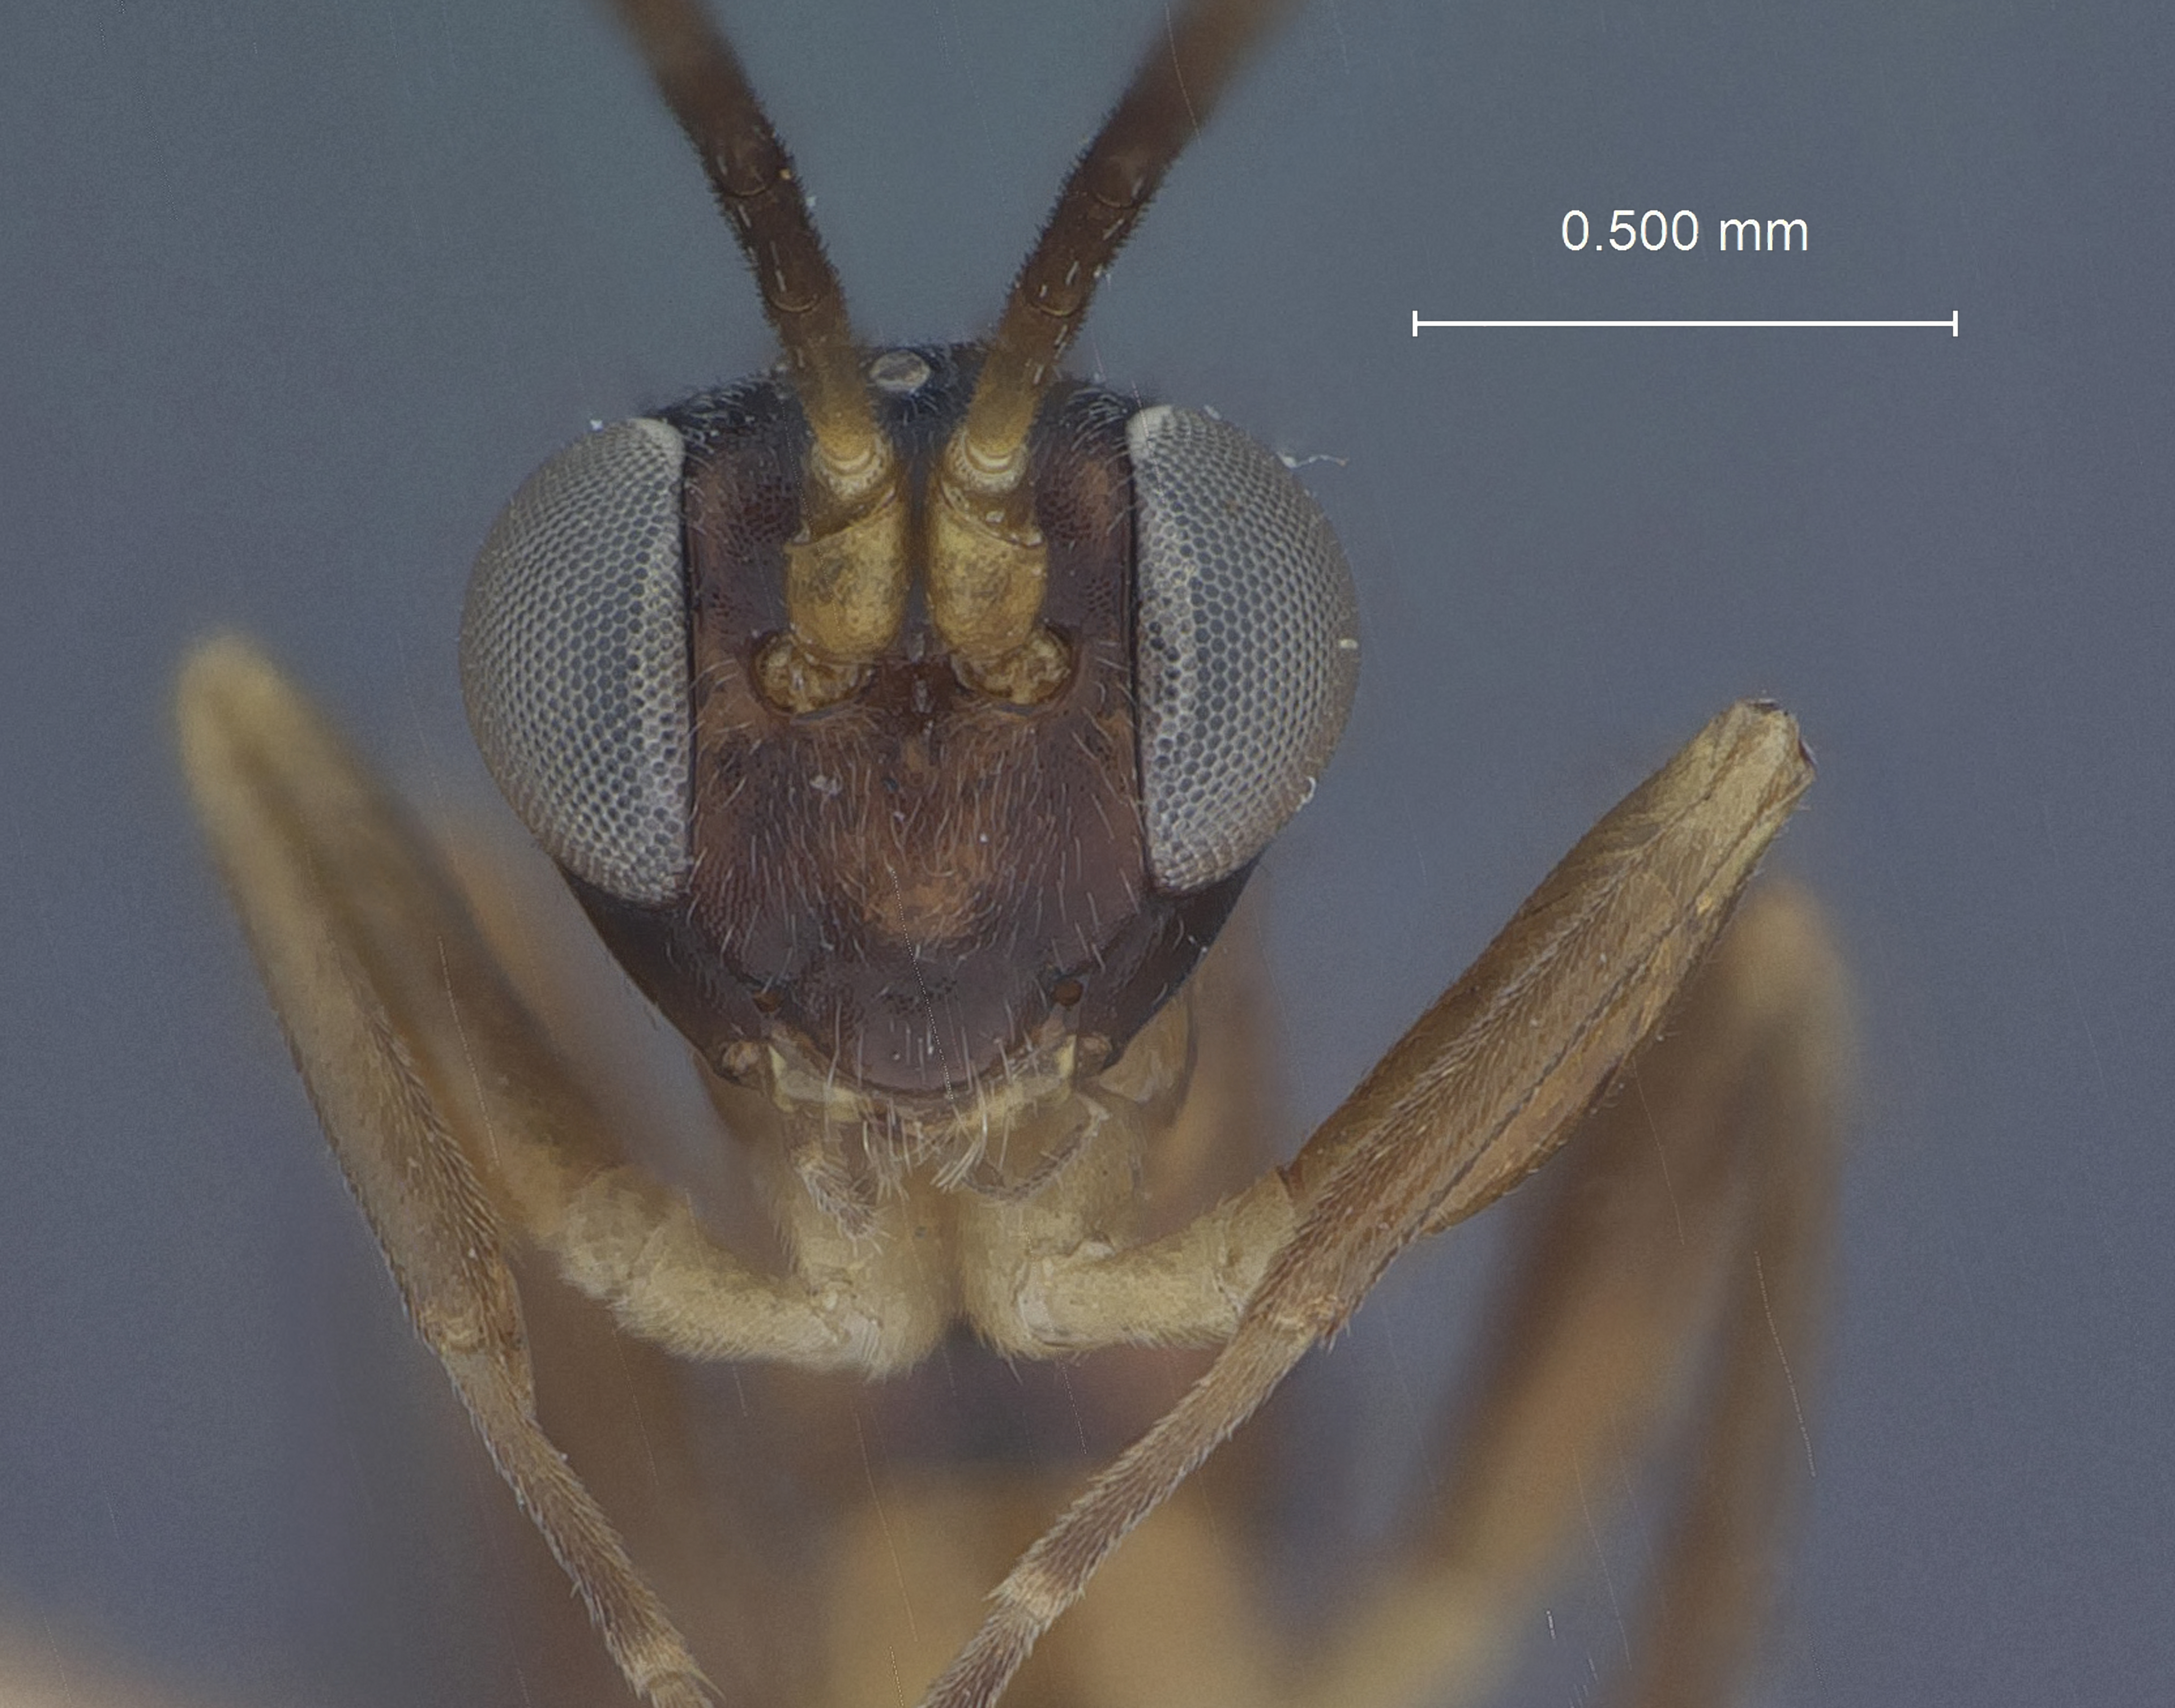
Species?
Pezomachus nigrofuscus
